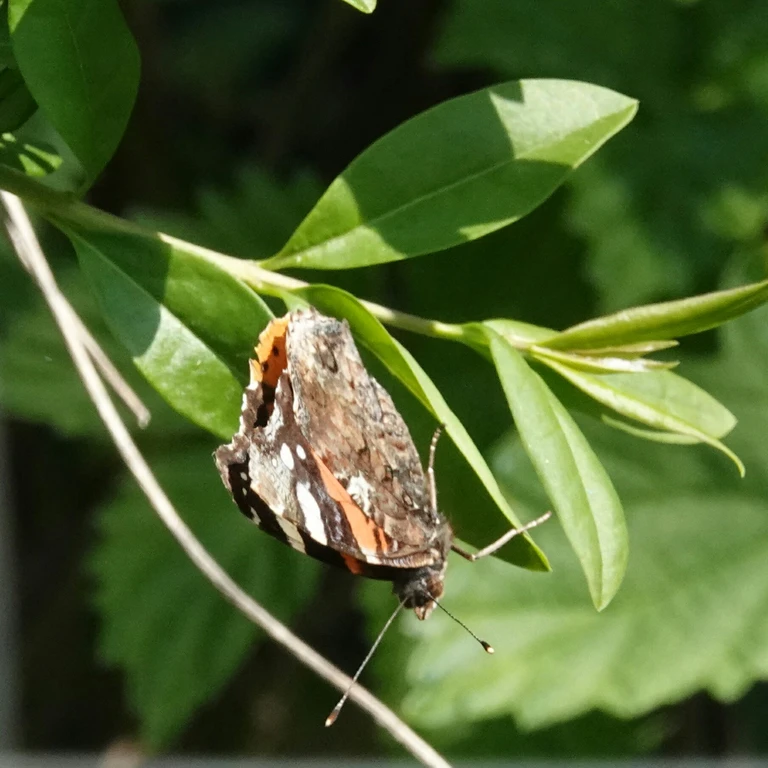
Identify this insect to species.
Vanessa atalanta
